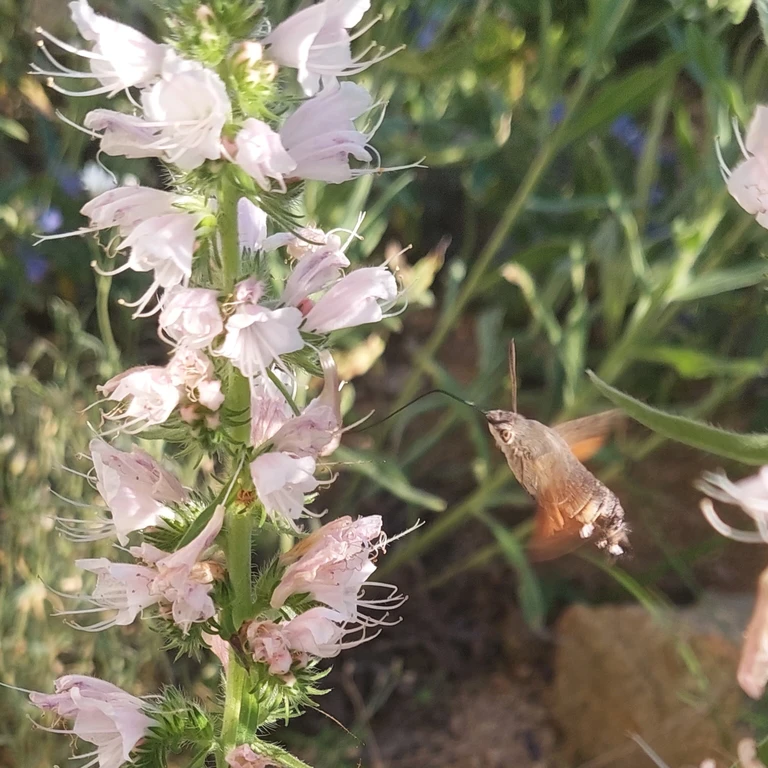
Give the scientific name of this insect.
Macroglossum stellatarum
